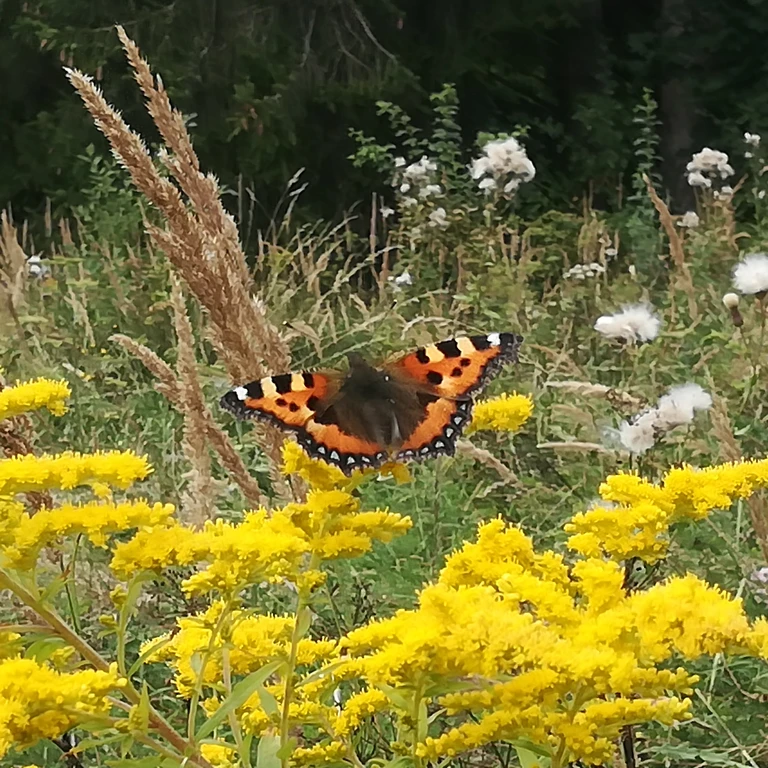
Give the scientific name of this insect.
Aglais urticae
